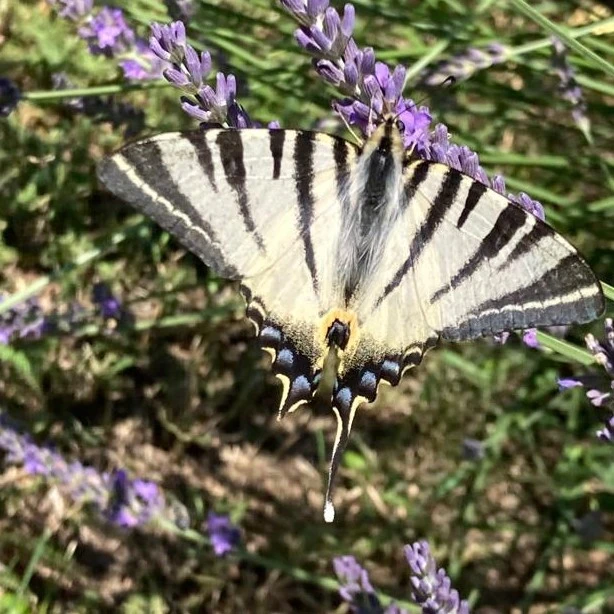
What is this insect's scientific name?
Iphiclides podalirius
